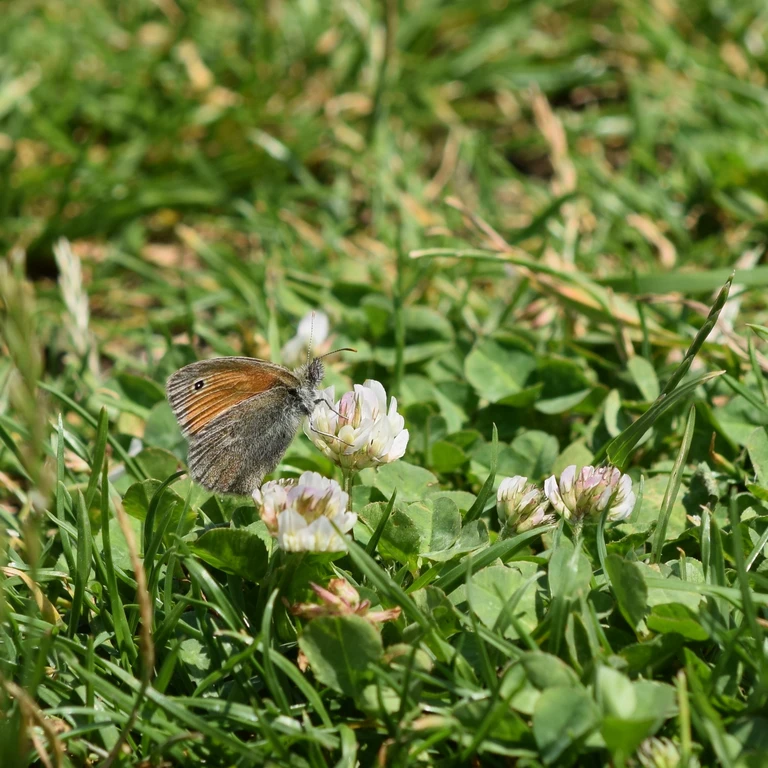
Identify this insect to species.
Coenonympha pamphilus
